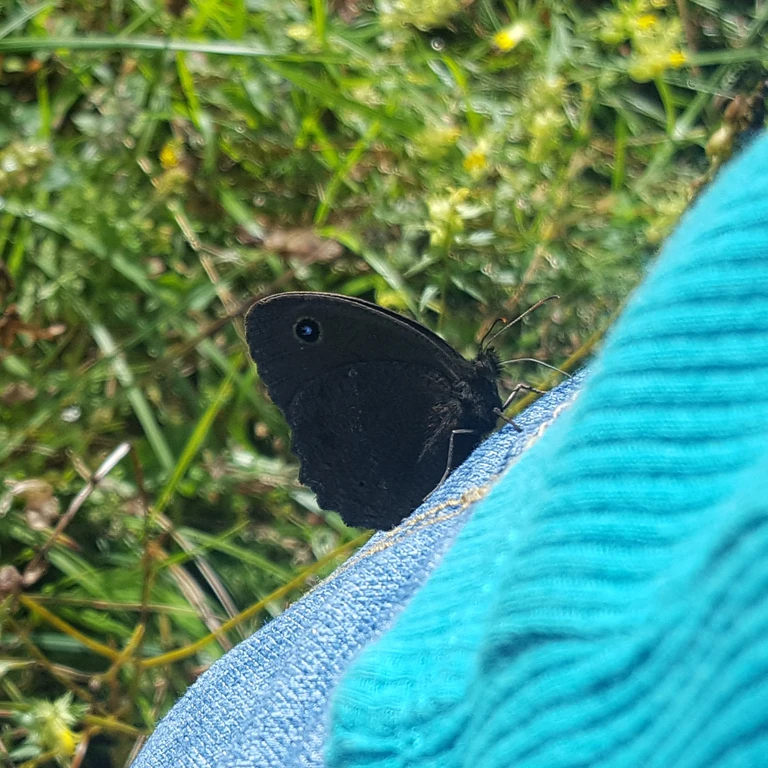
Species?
Minois dryas
